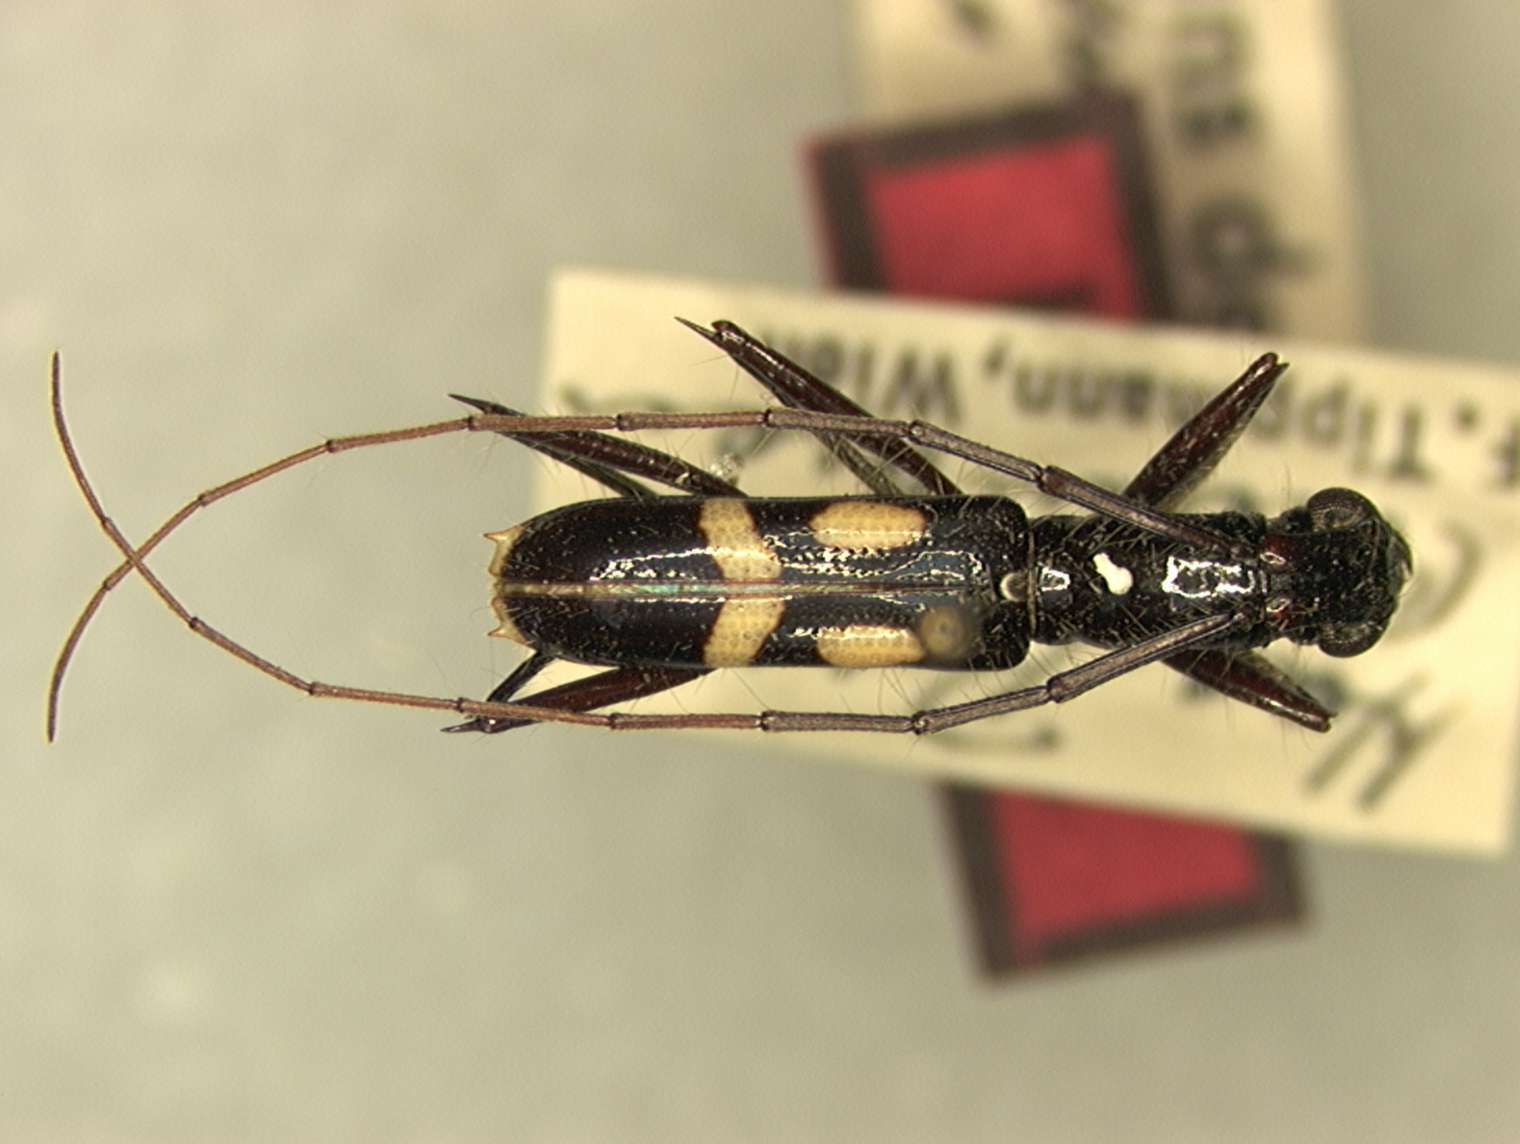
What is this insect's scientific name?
Hexoplon leucostictum
